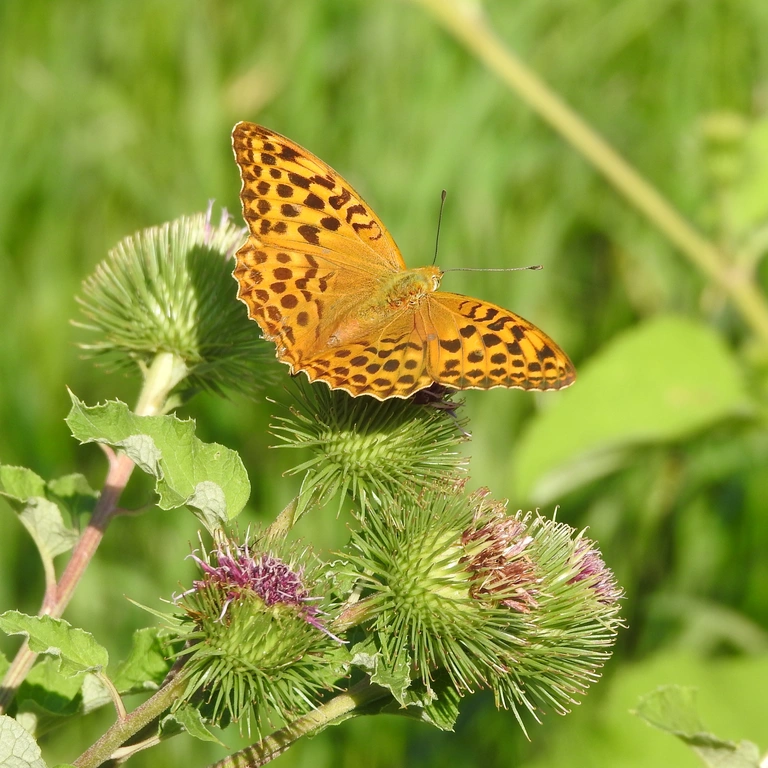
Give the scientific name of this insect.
Argynnis paphia
